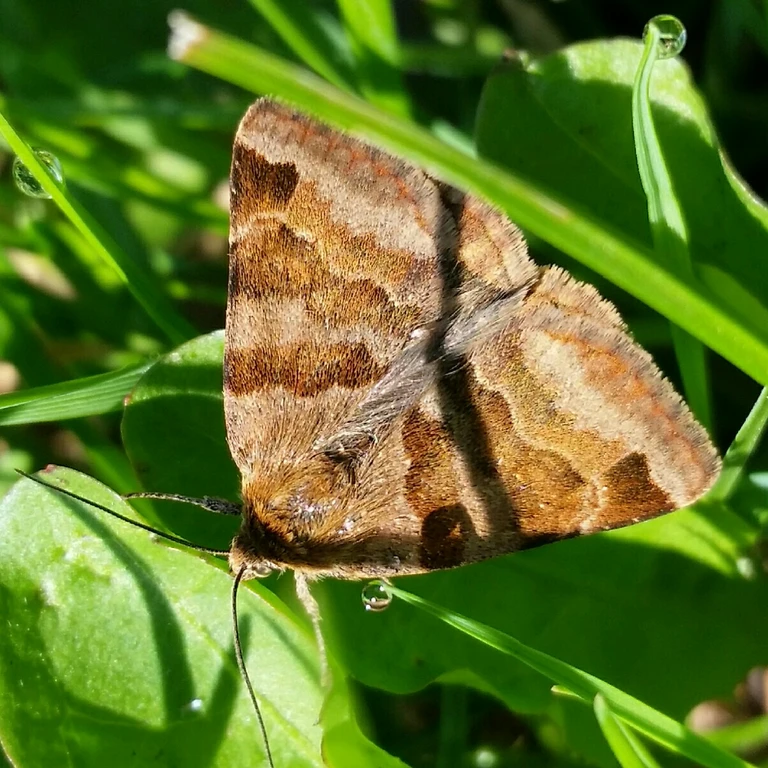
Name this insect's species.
Euclidia glyphica
